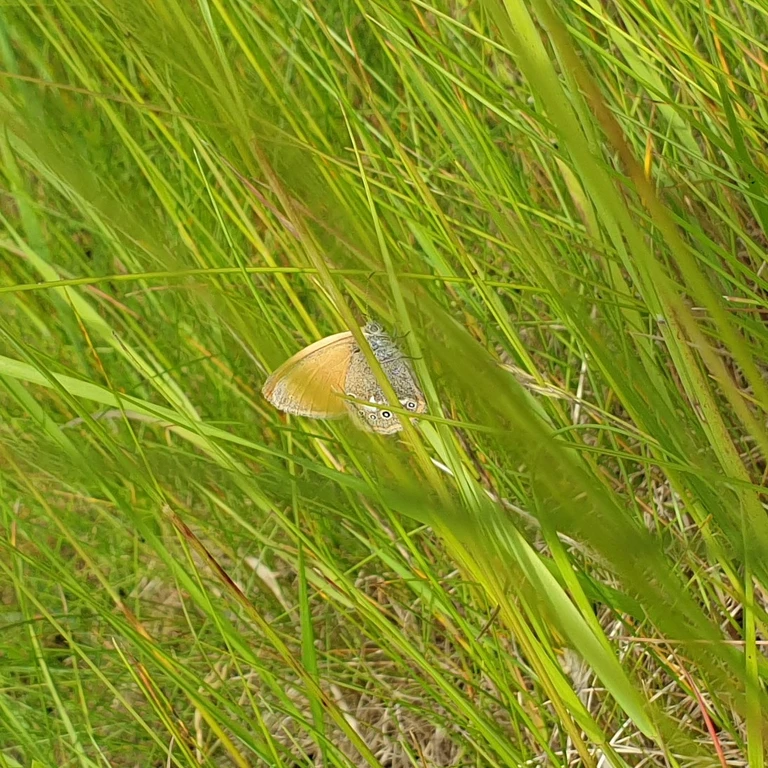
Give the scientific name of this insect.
Coenonympha glycerion (also Coenonympha iphis)
